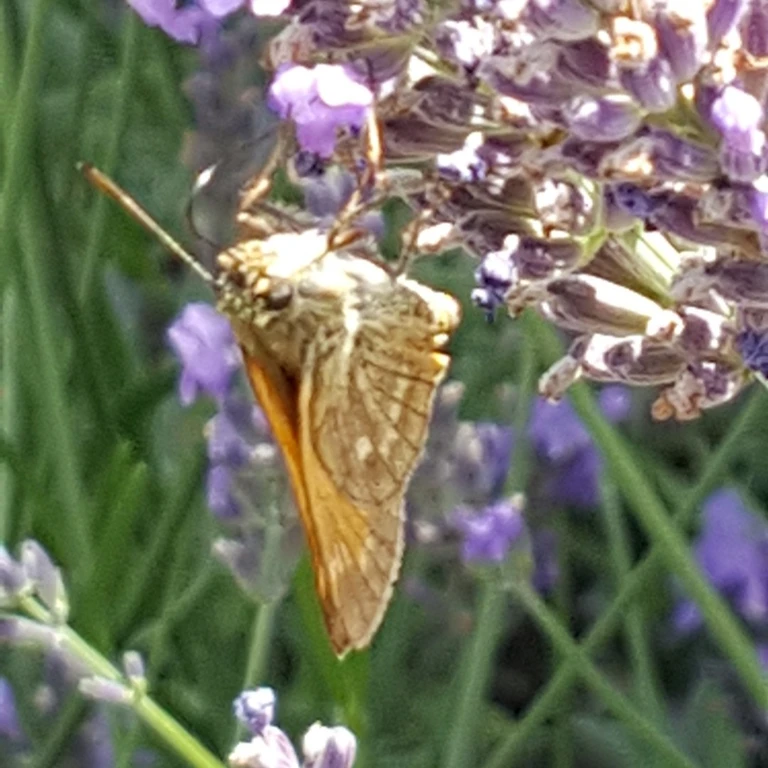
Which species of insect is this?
Ochlodes sylvanus (also Ochlodes venata)
